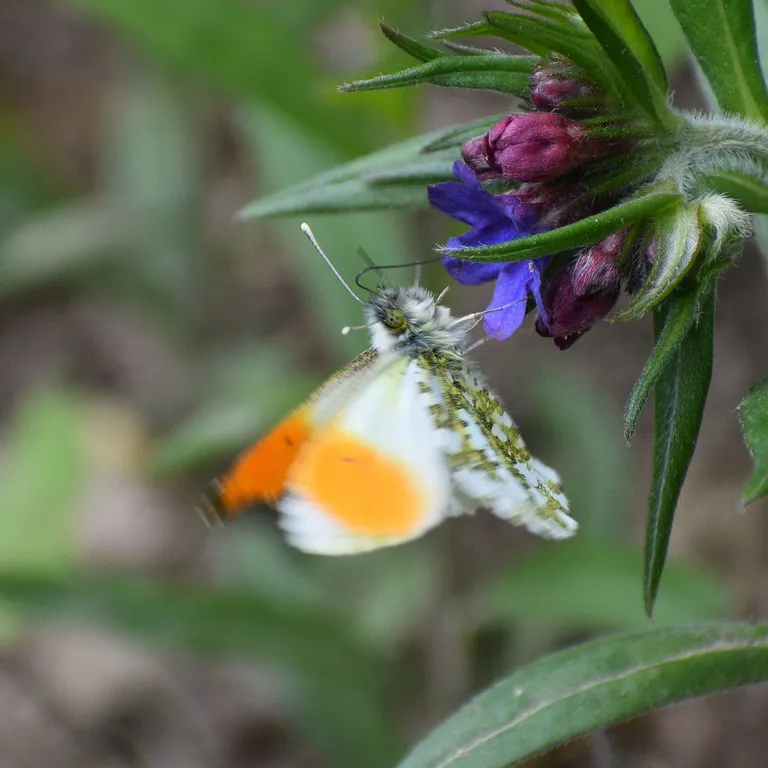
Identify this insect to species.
Anthocharis cardamines
